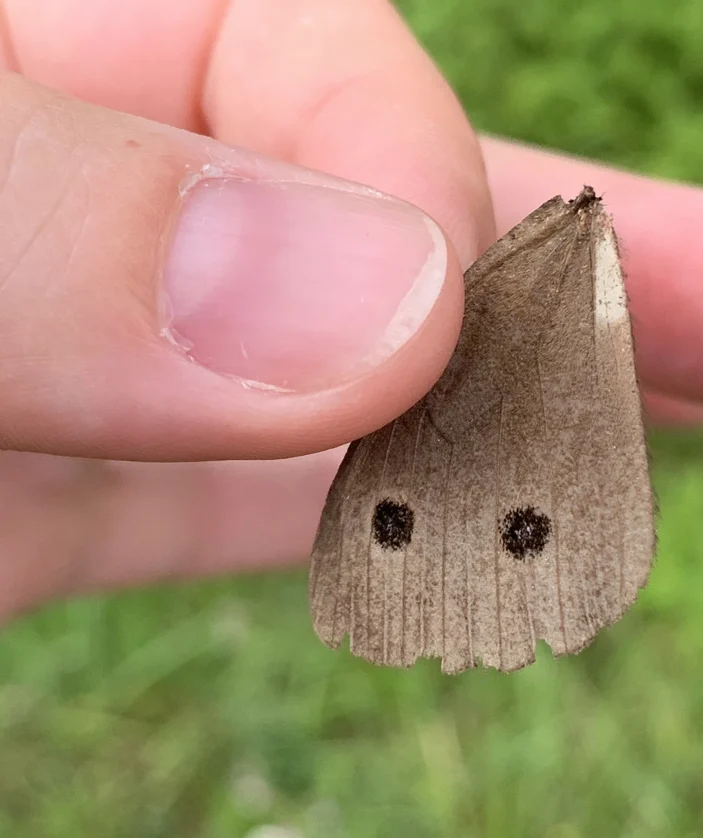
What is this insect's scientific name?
Minois dryas
